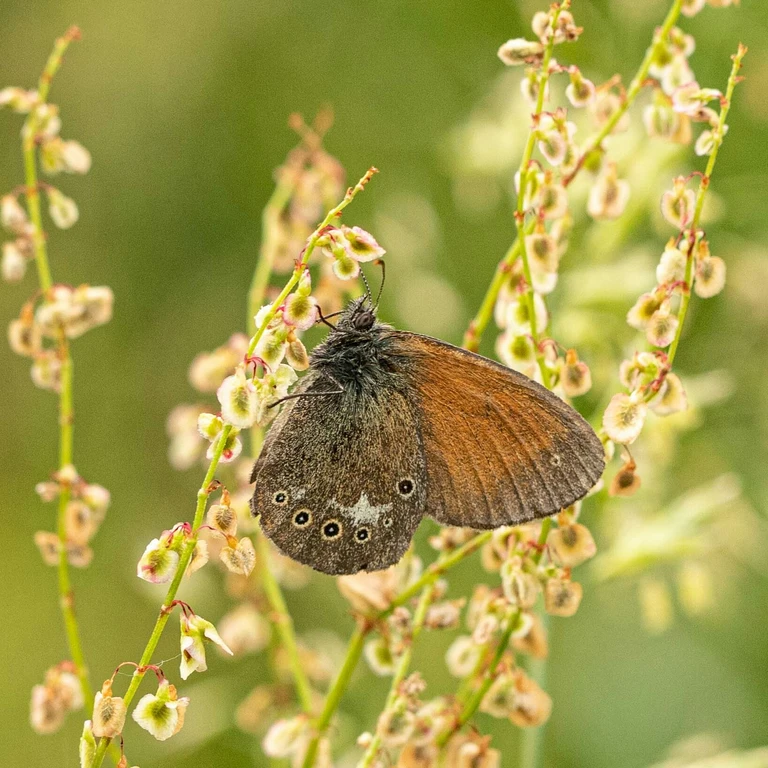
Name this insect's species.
Coenonympha glycerion (also Coenonympha iphis)
